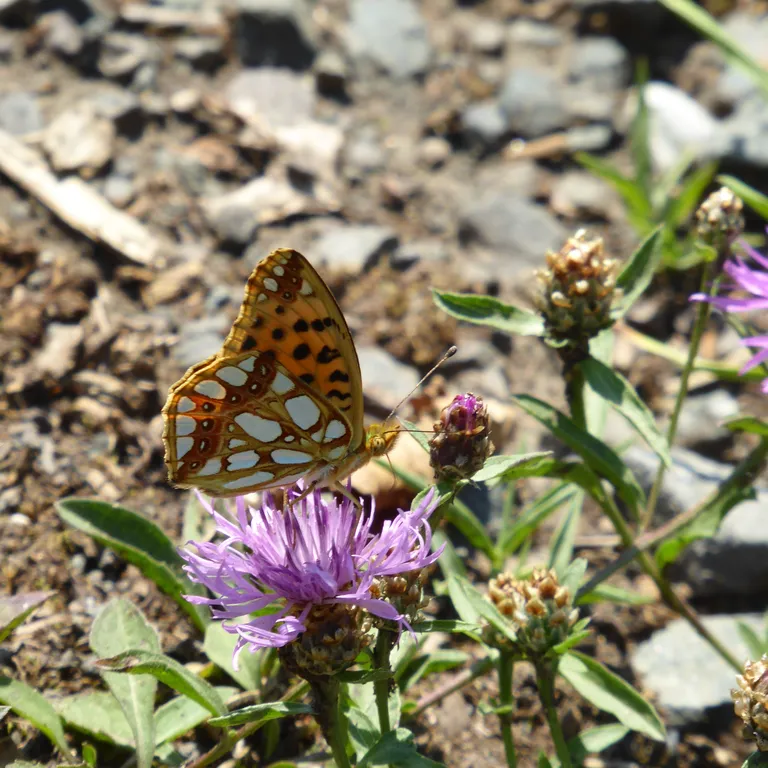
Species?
Issoria lathonia
